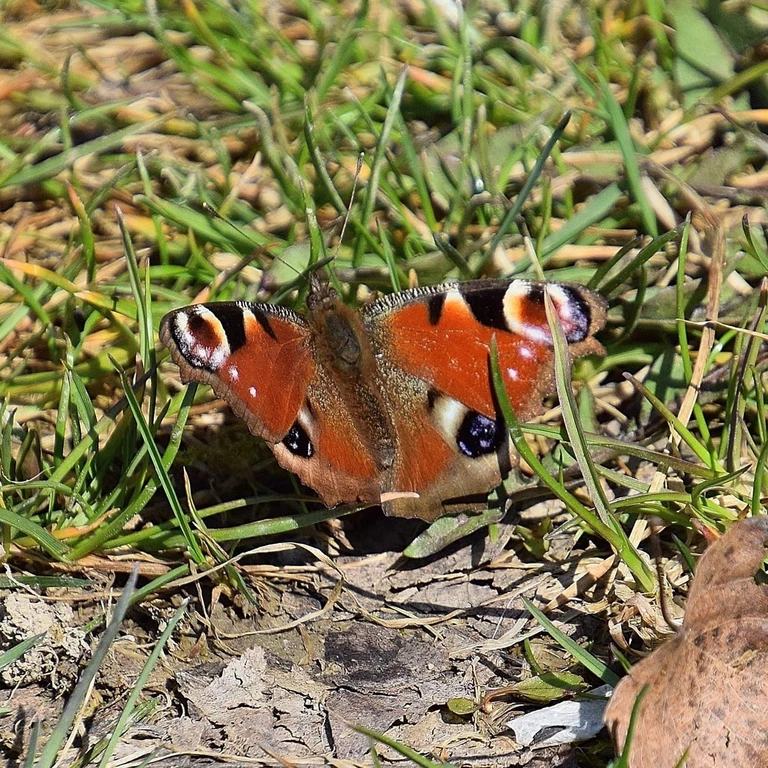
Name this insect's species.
Aglais io
